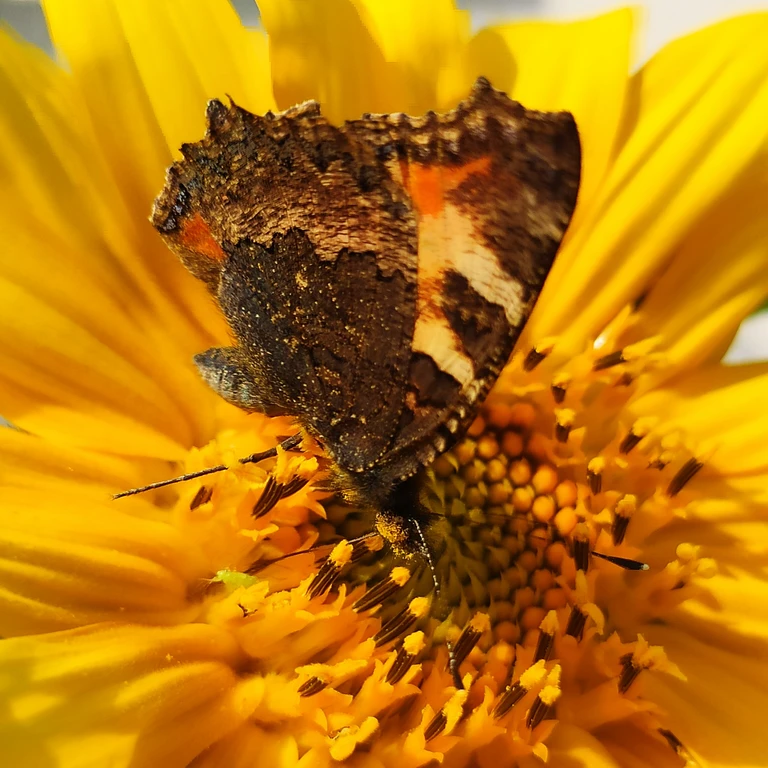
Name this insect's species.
Aglais urticae
